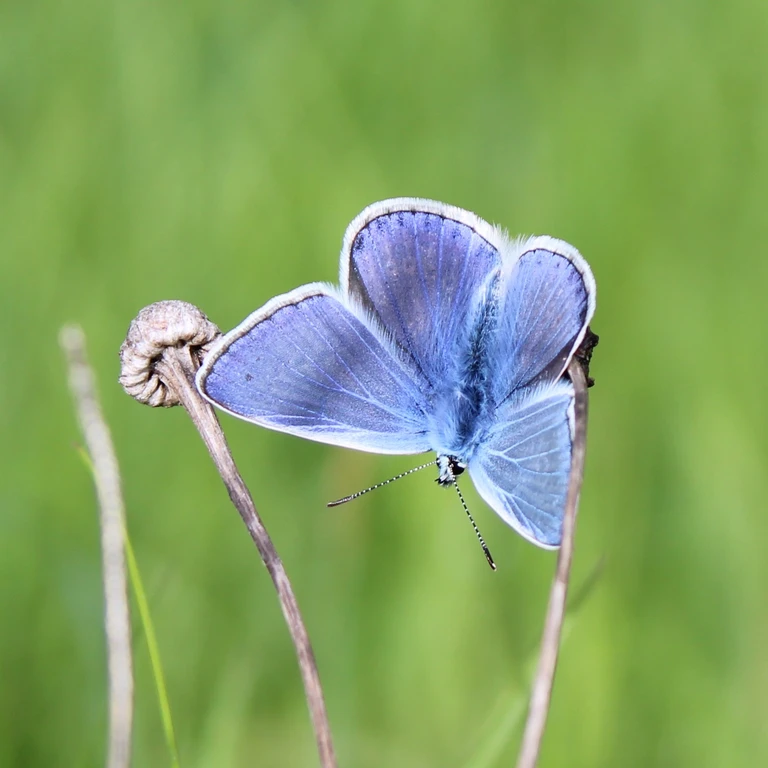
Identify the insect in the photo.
Polyommatus icarus
